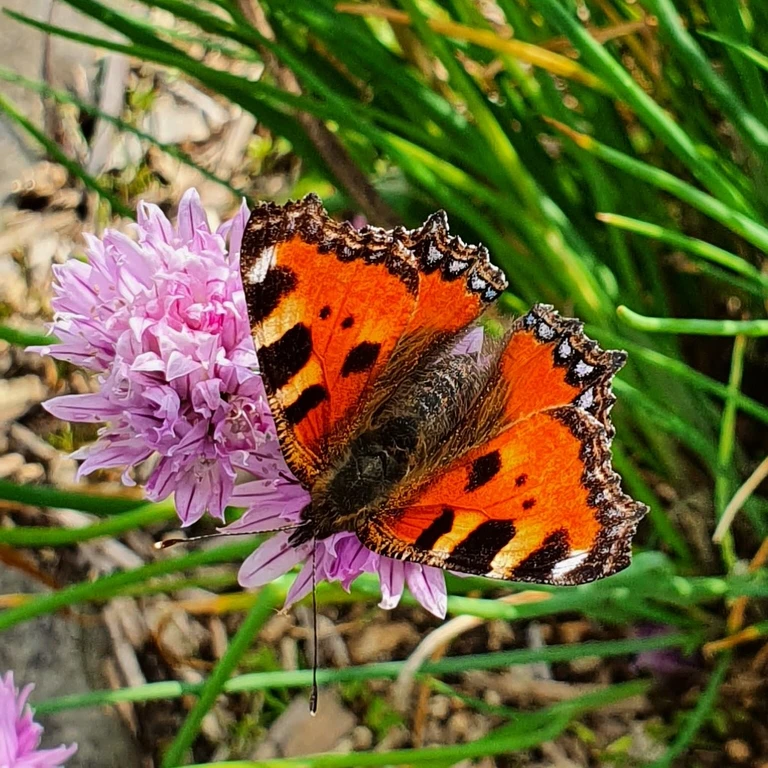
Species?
Aglais urticae
